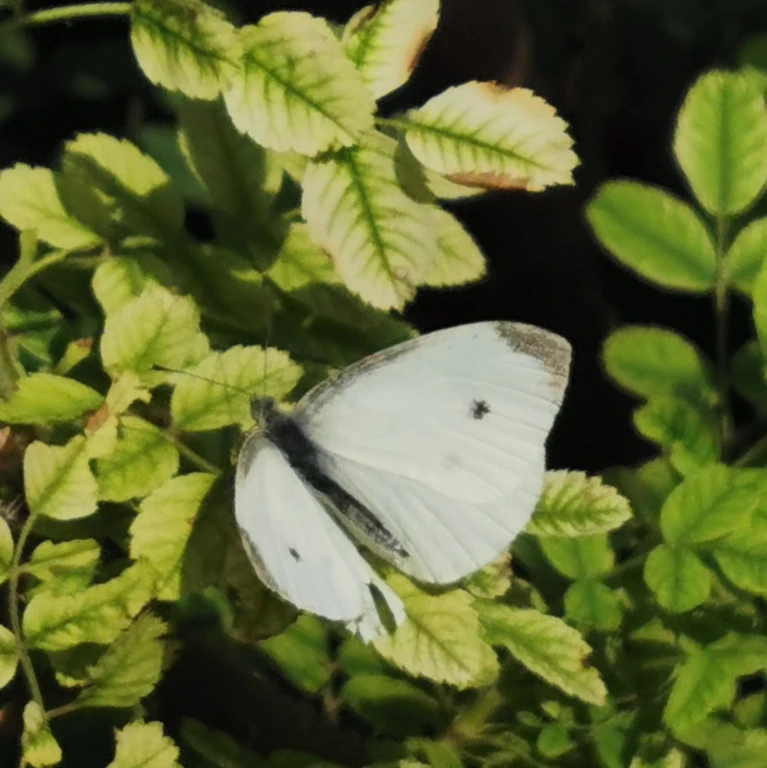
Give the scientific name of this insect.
Pieris rapae
